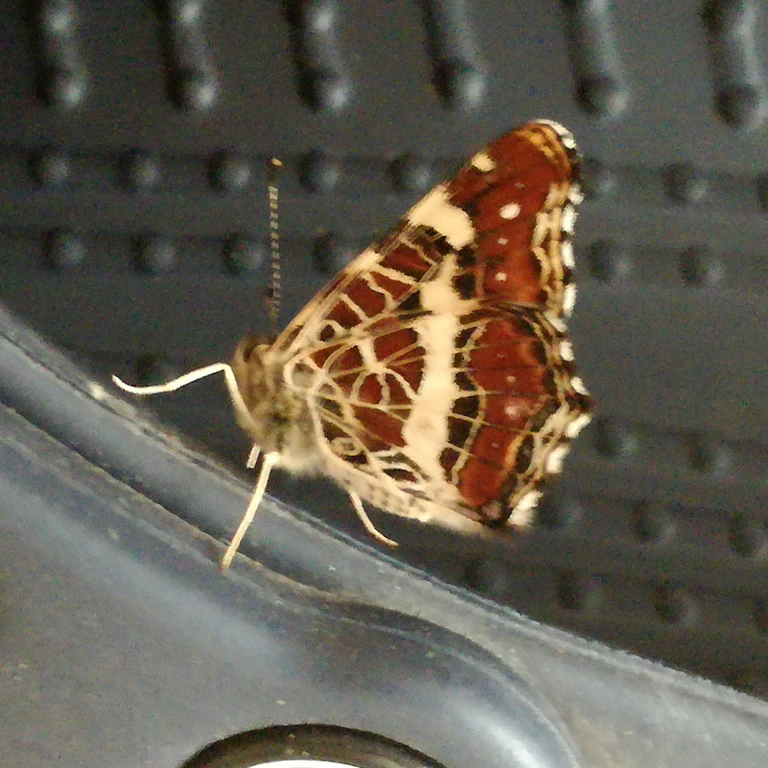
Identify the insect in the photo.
Araschnia levana
